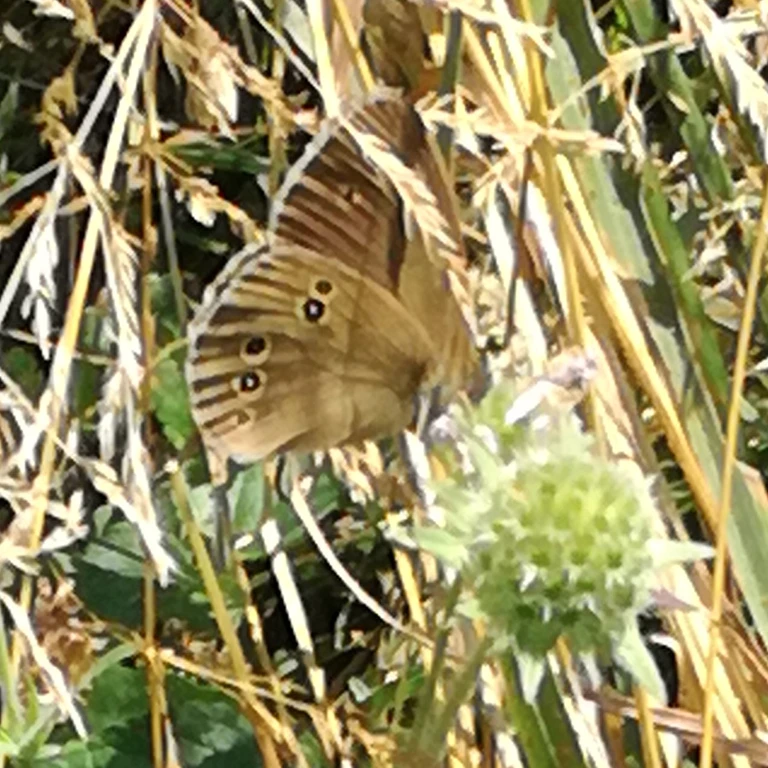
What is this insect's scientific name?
Aphantopus hyperantus
